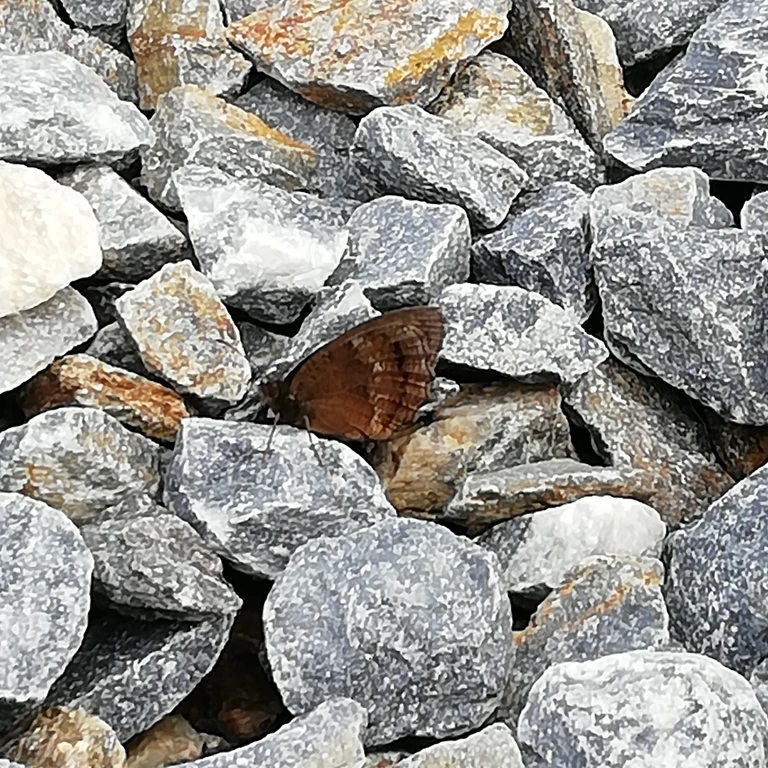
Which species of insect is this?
Minois dryas
